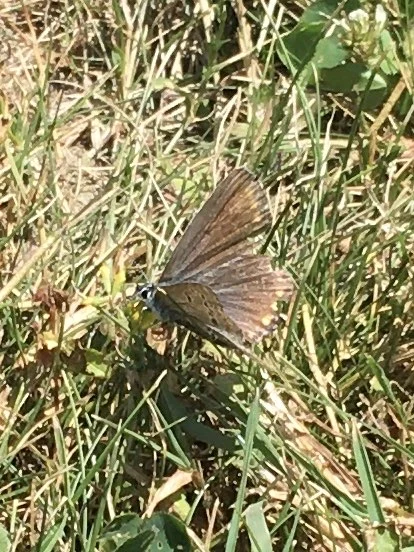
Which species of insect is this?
Polyommatus icarus
